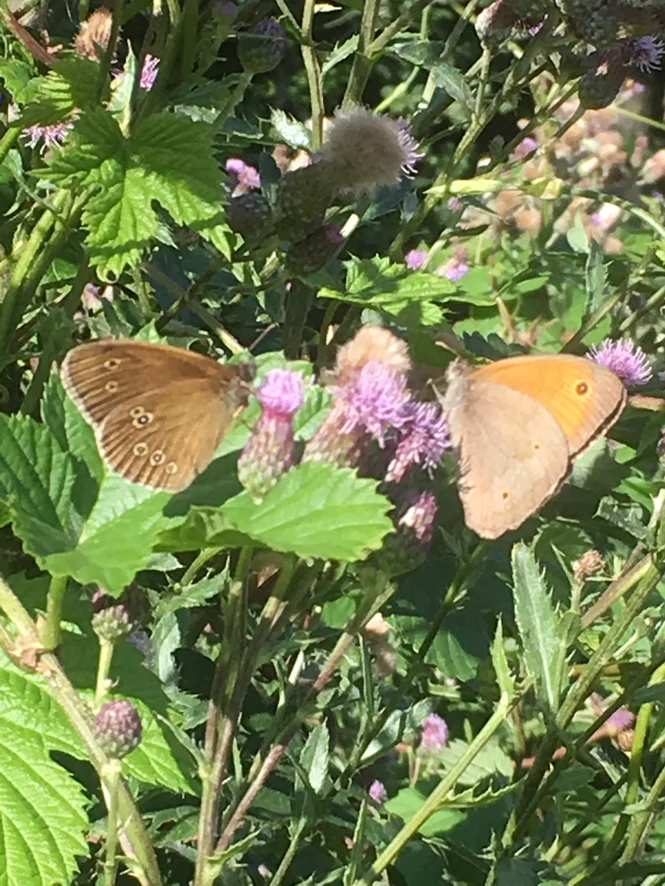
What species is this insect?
Aphantopus hyperantus
